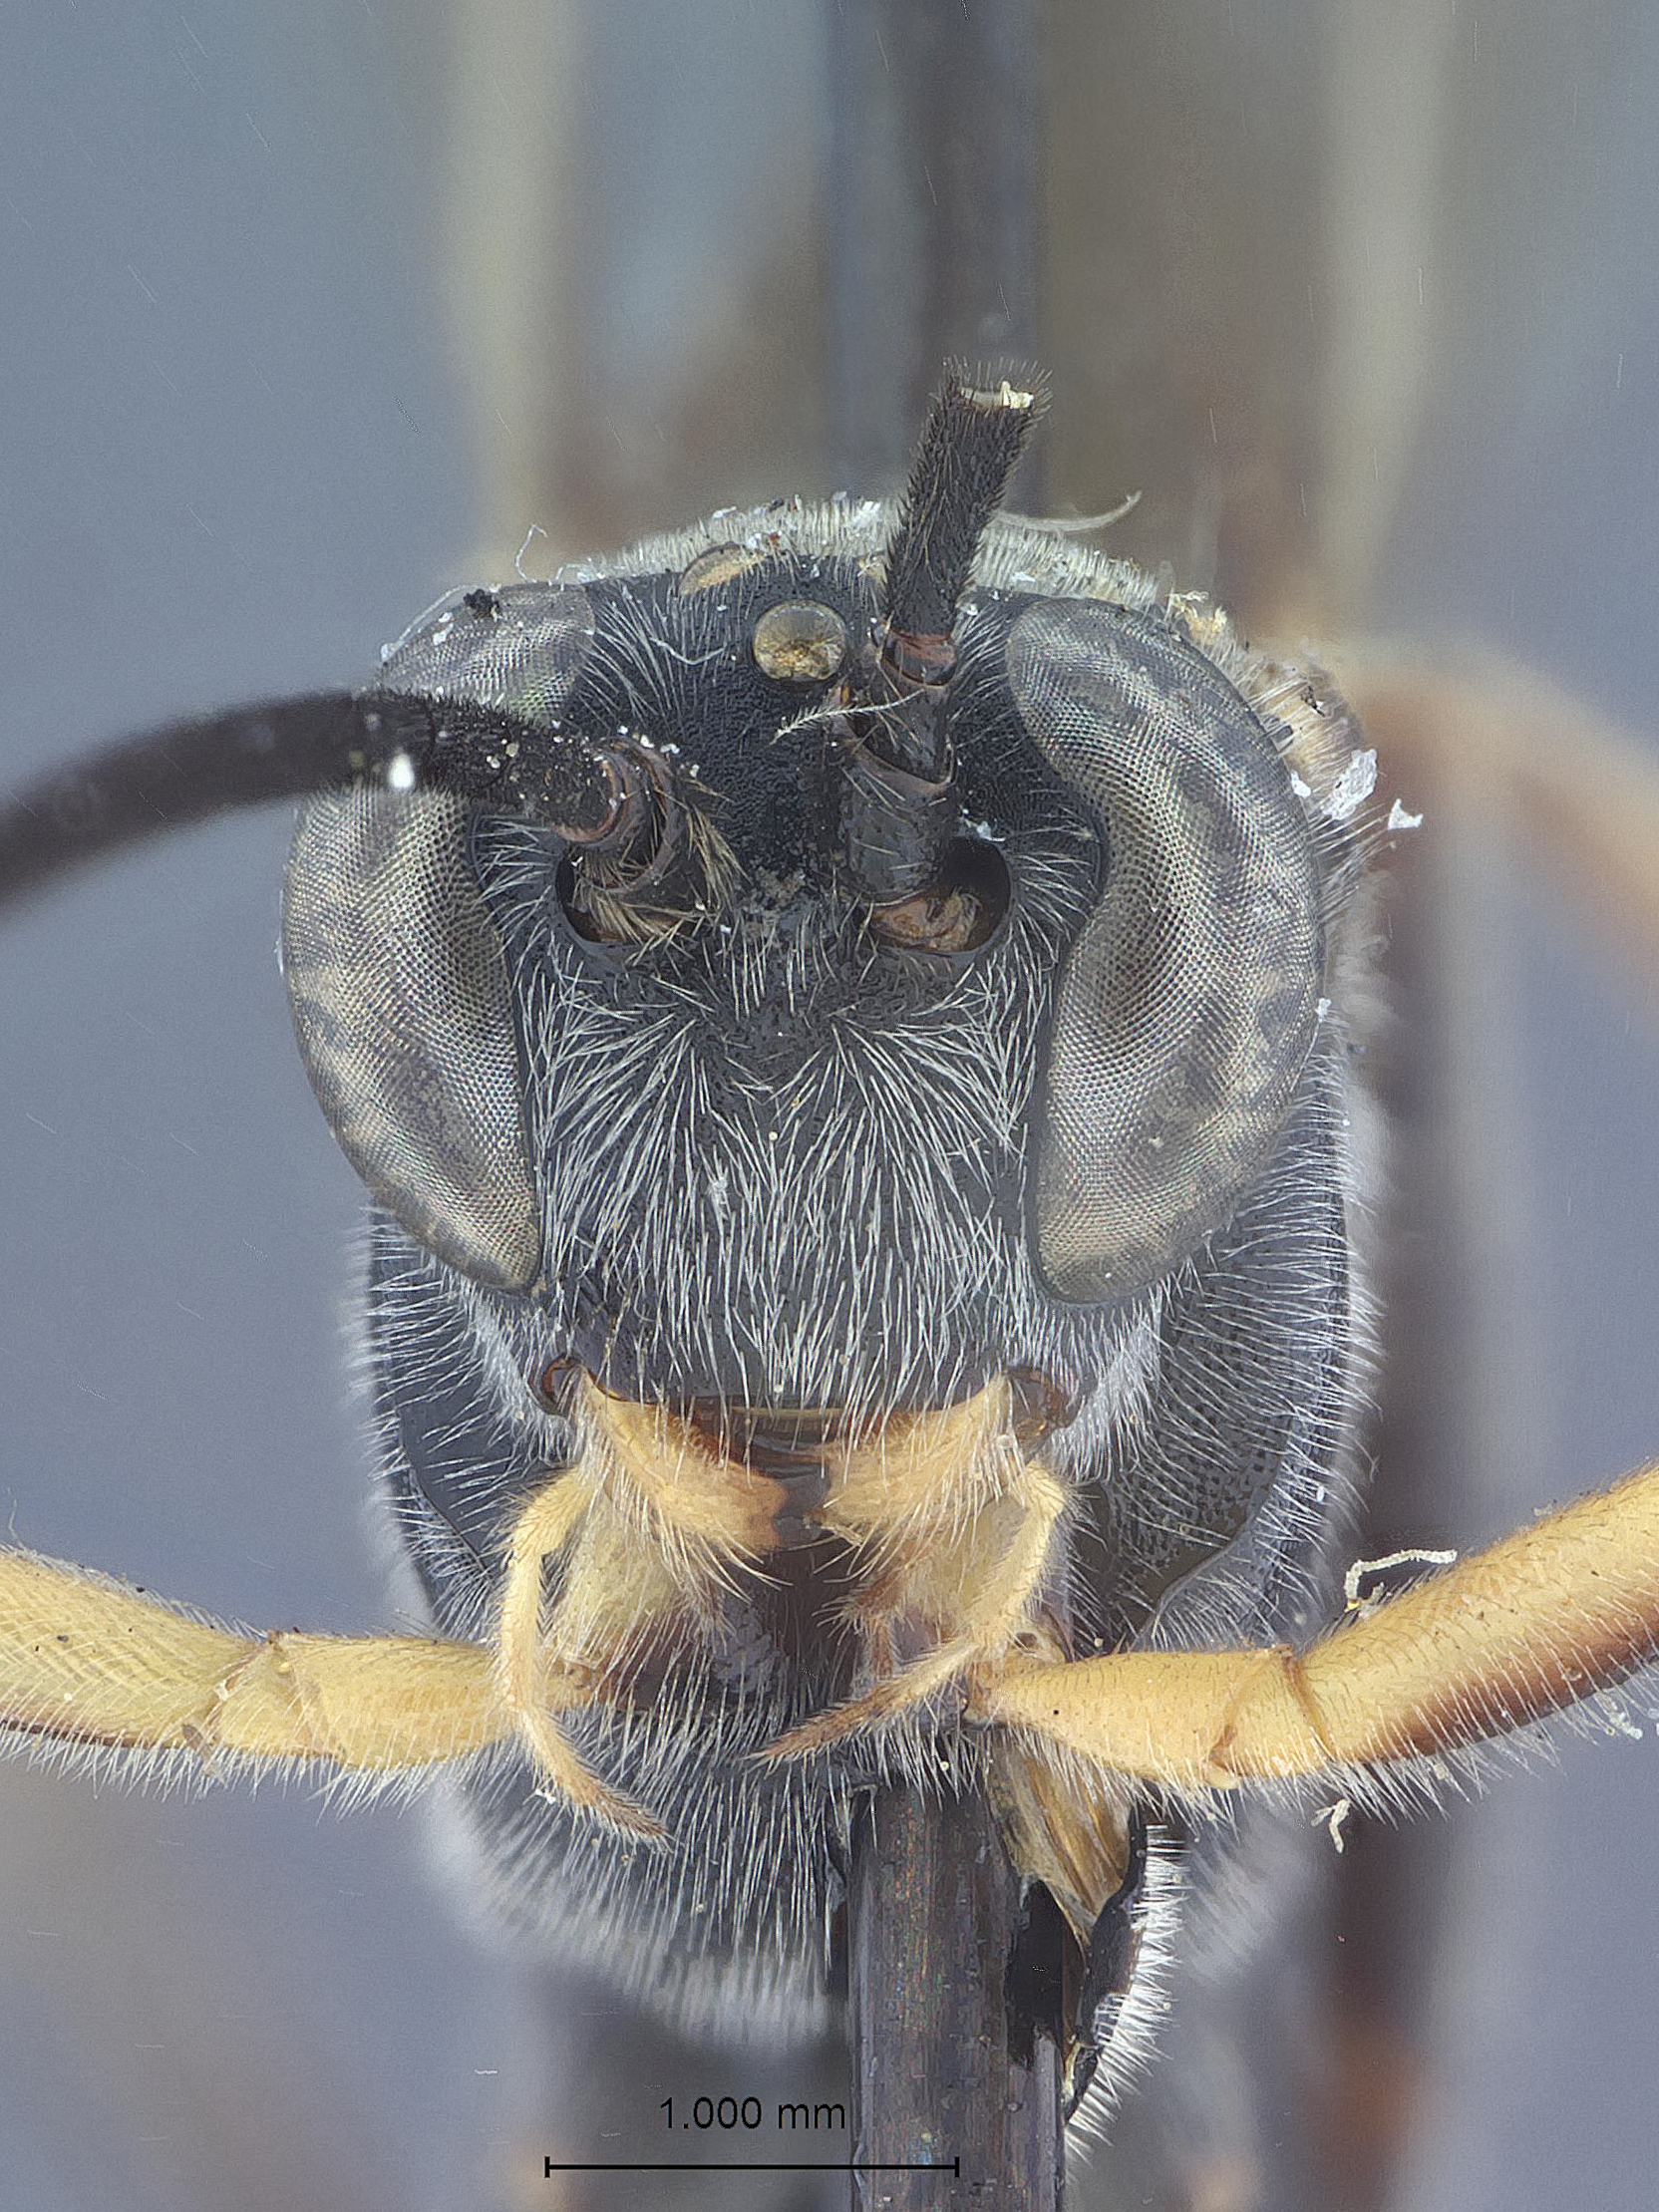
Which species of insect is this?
Campoplegidea robusta
